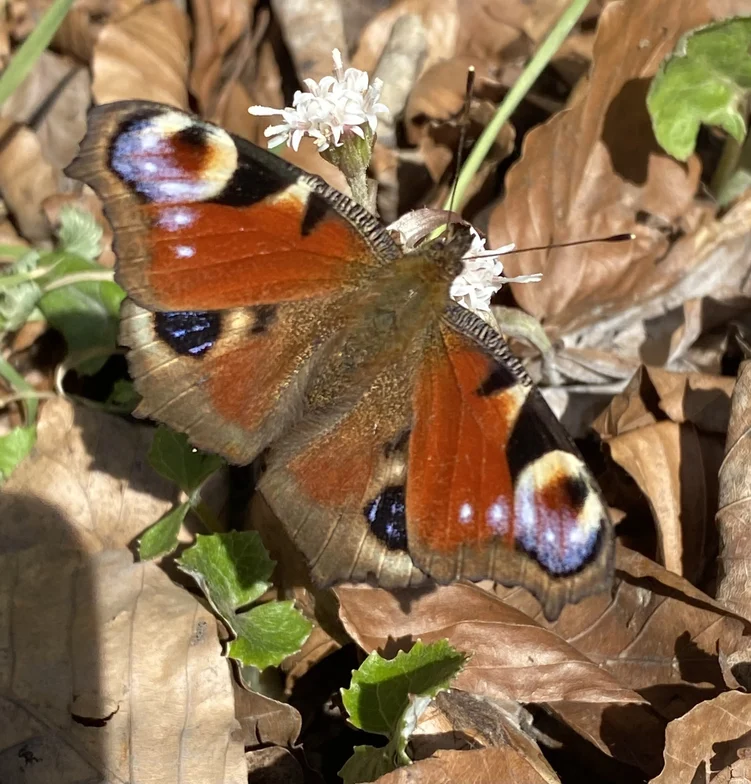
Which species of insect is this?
Aglais io
